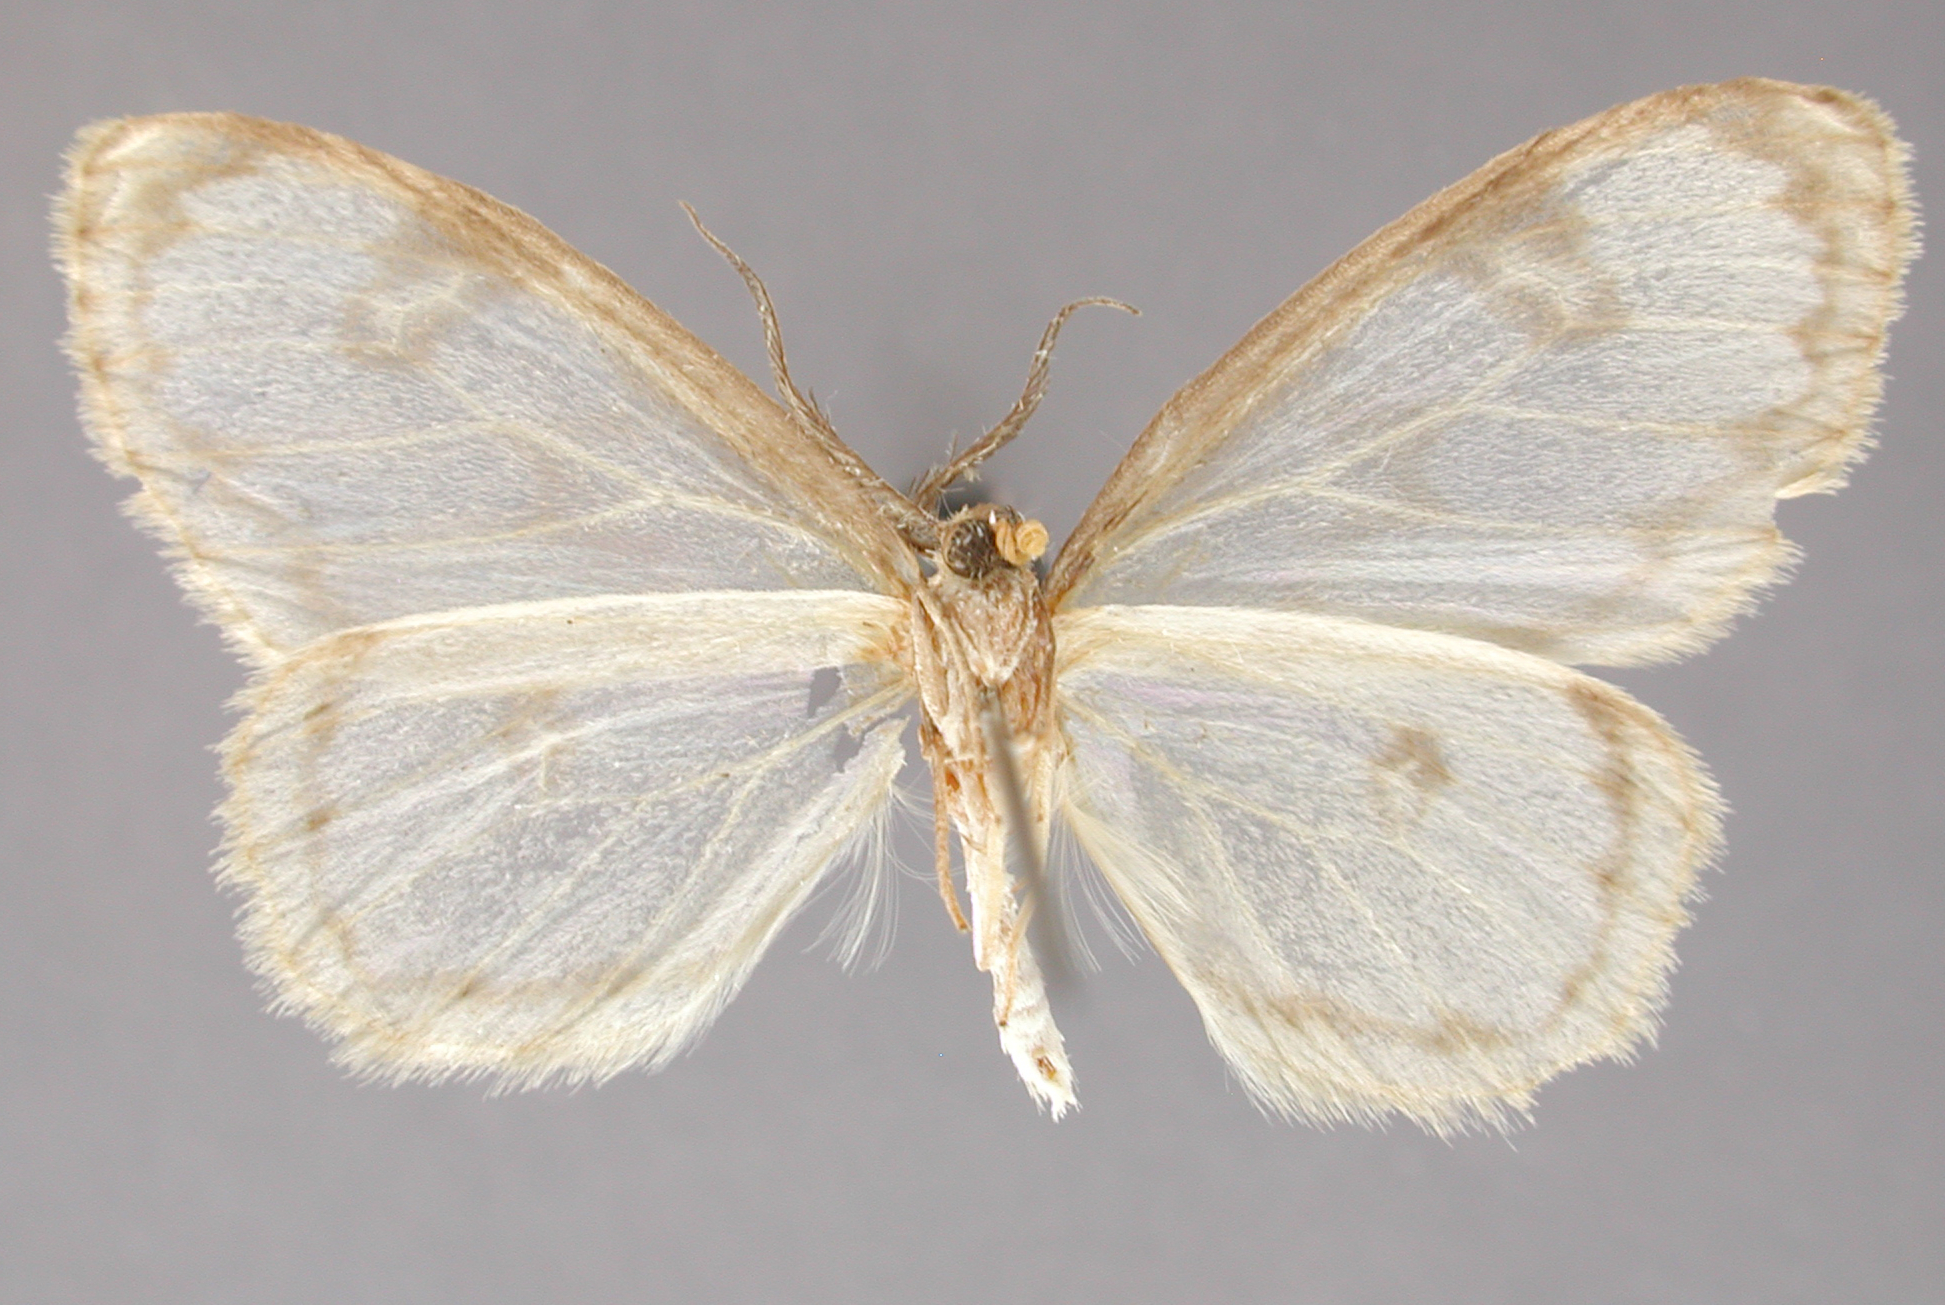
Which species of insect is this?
Astyochia cincta
